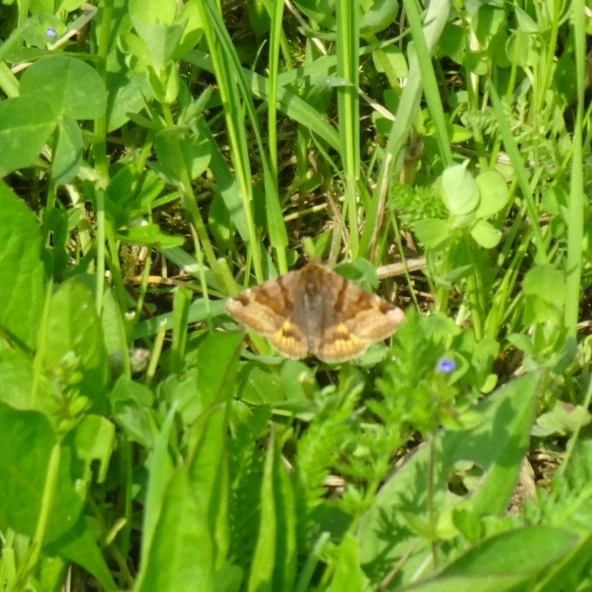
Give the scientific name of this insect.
Euclidia glyphica
